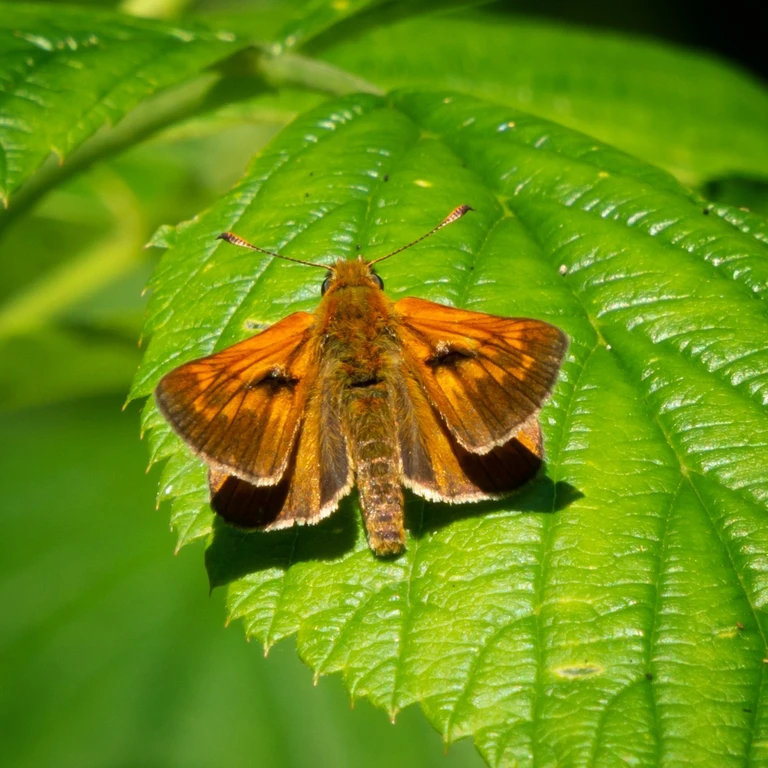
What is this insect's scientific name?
Ochlodes sylvanus (also Ochlodes venata)
